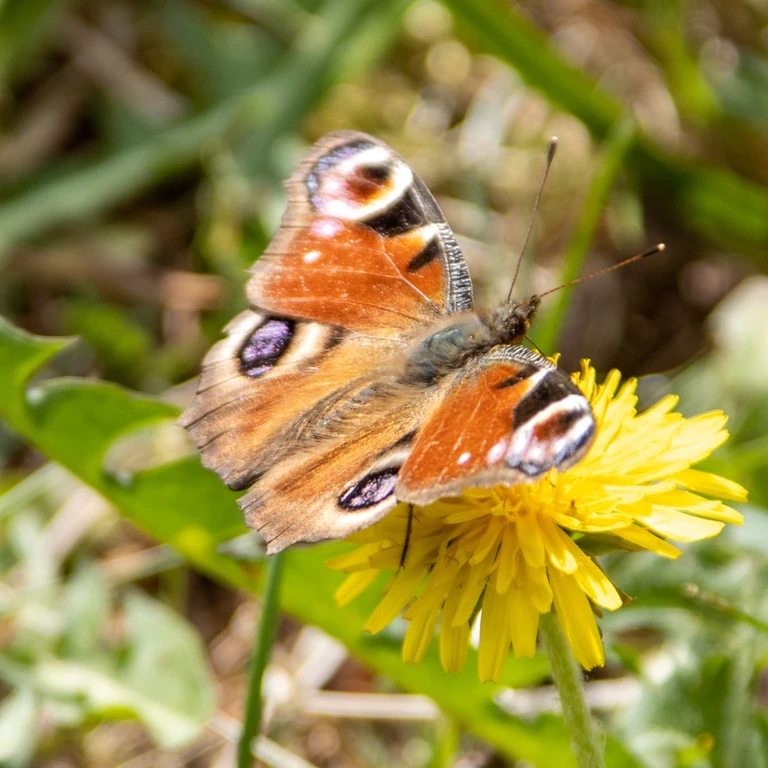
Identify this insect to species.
Aglais io
